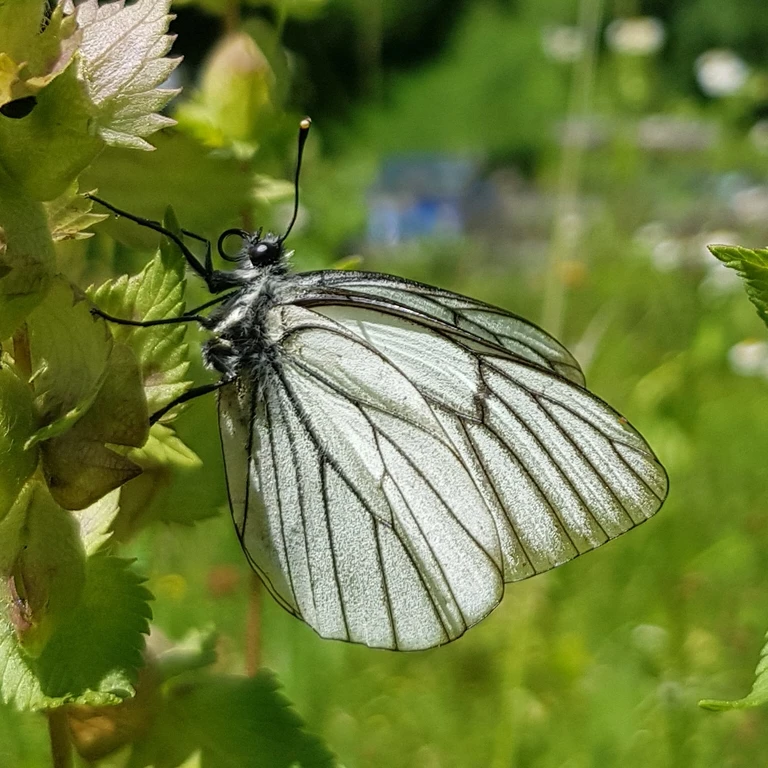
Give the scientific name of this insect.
Aporia crataegi
